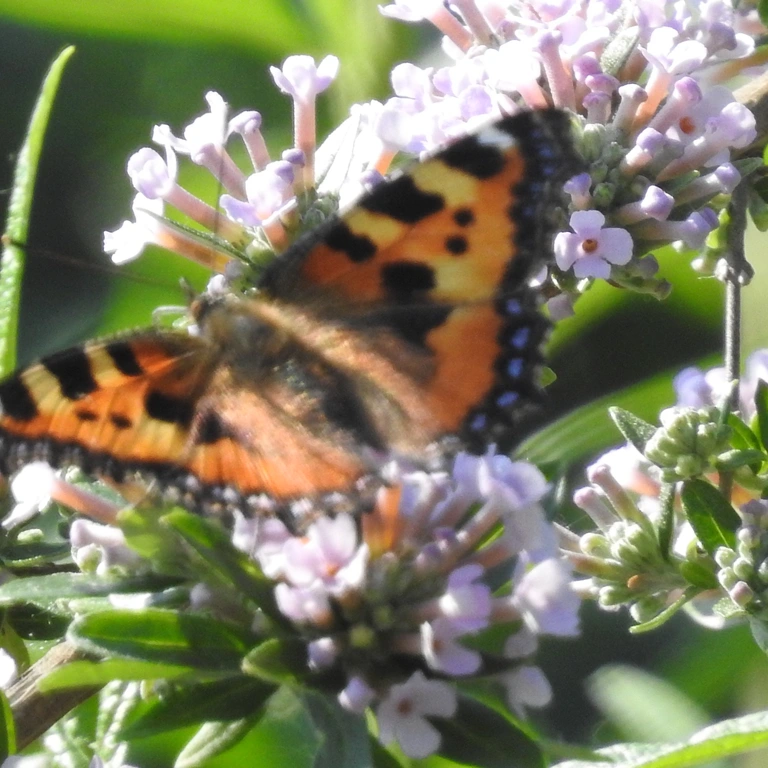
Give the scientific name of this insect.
Aglais urticae
